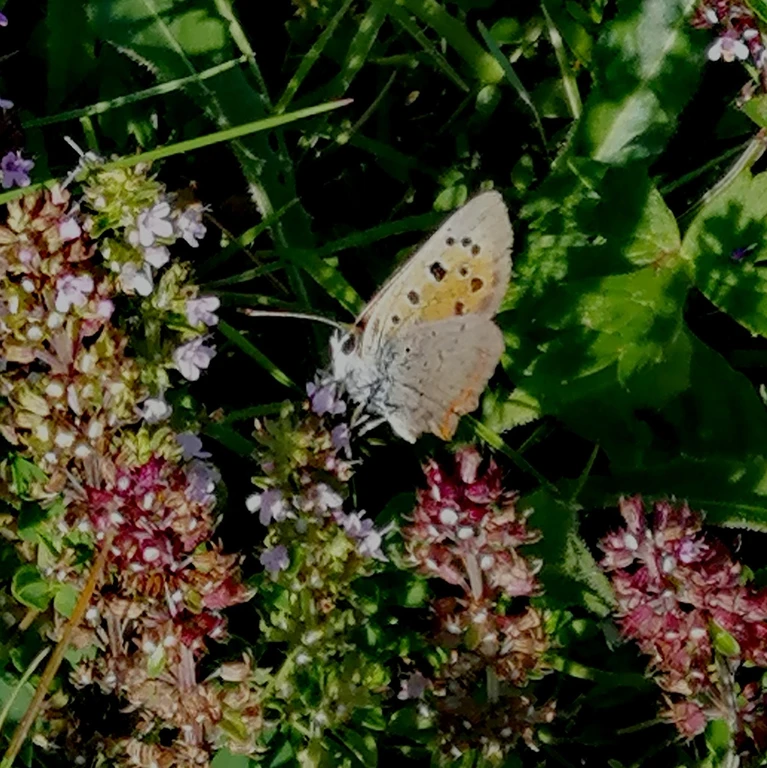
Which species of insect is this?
Lycaena phlaeas
